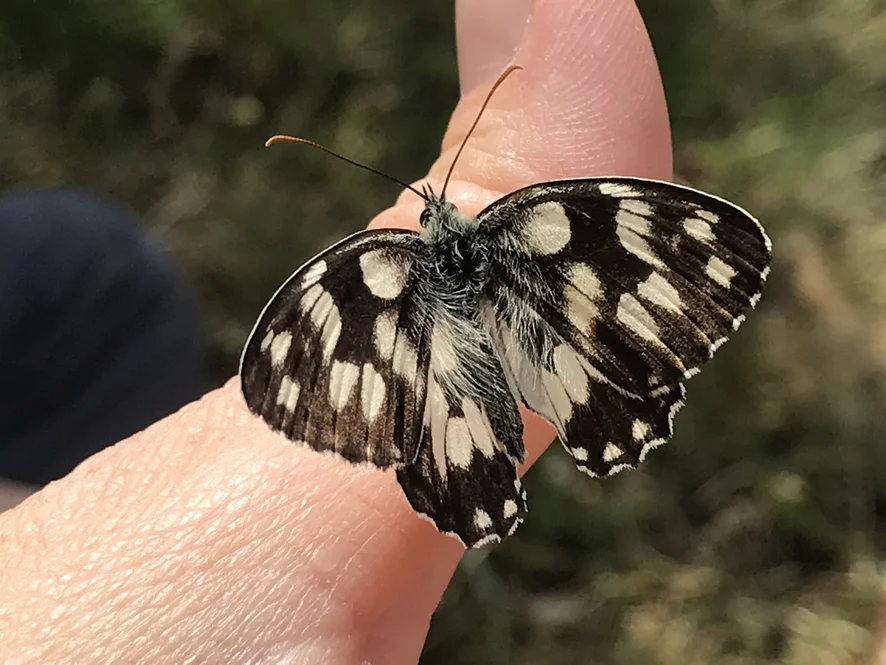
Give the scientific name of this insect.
Melanargia galathea
